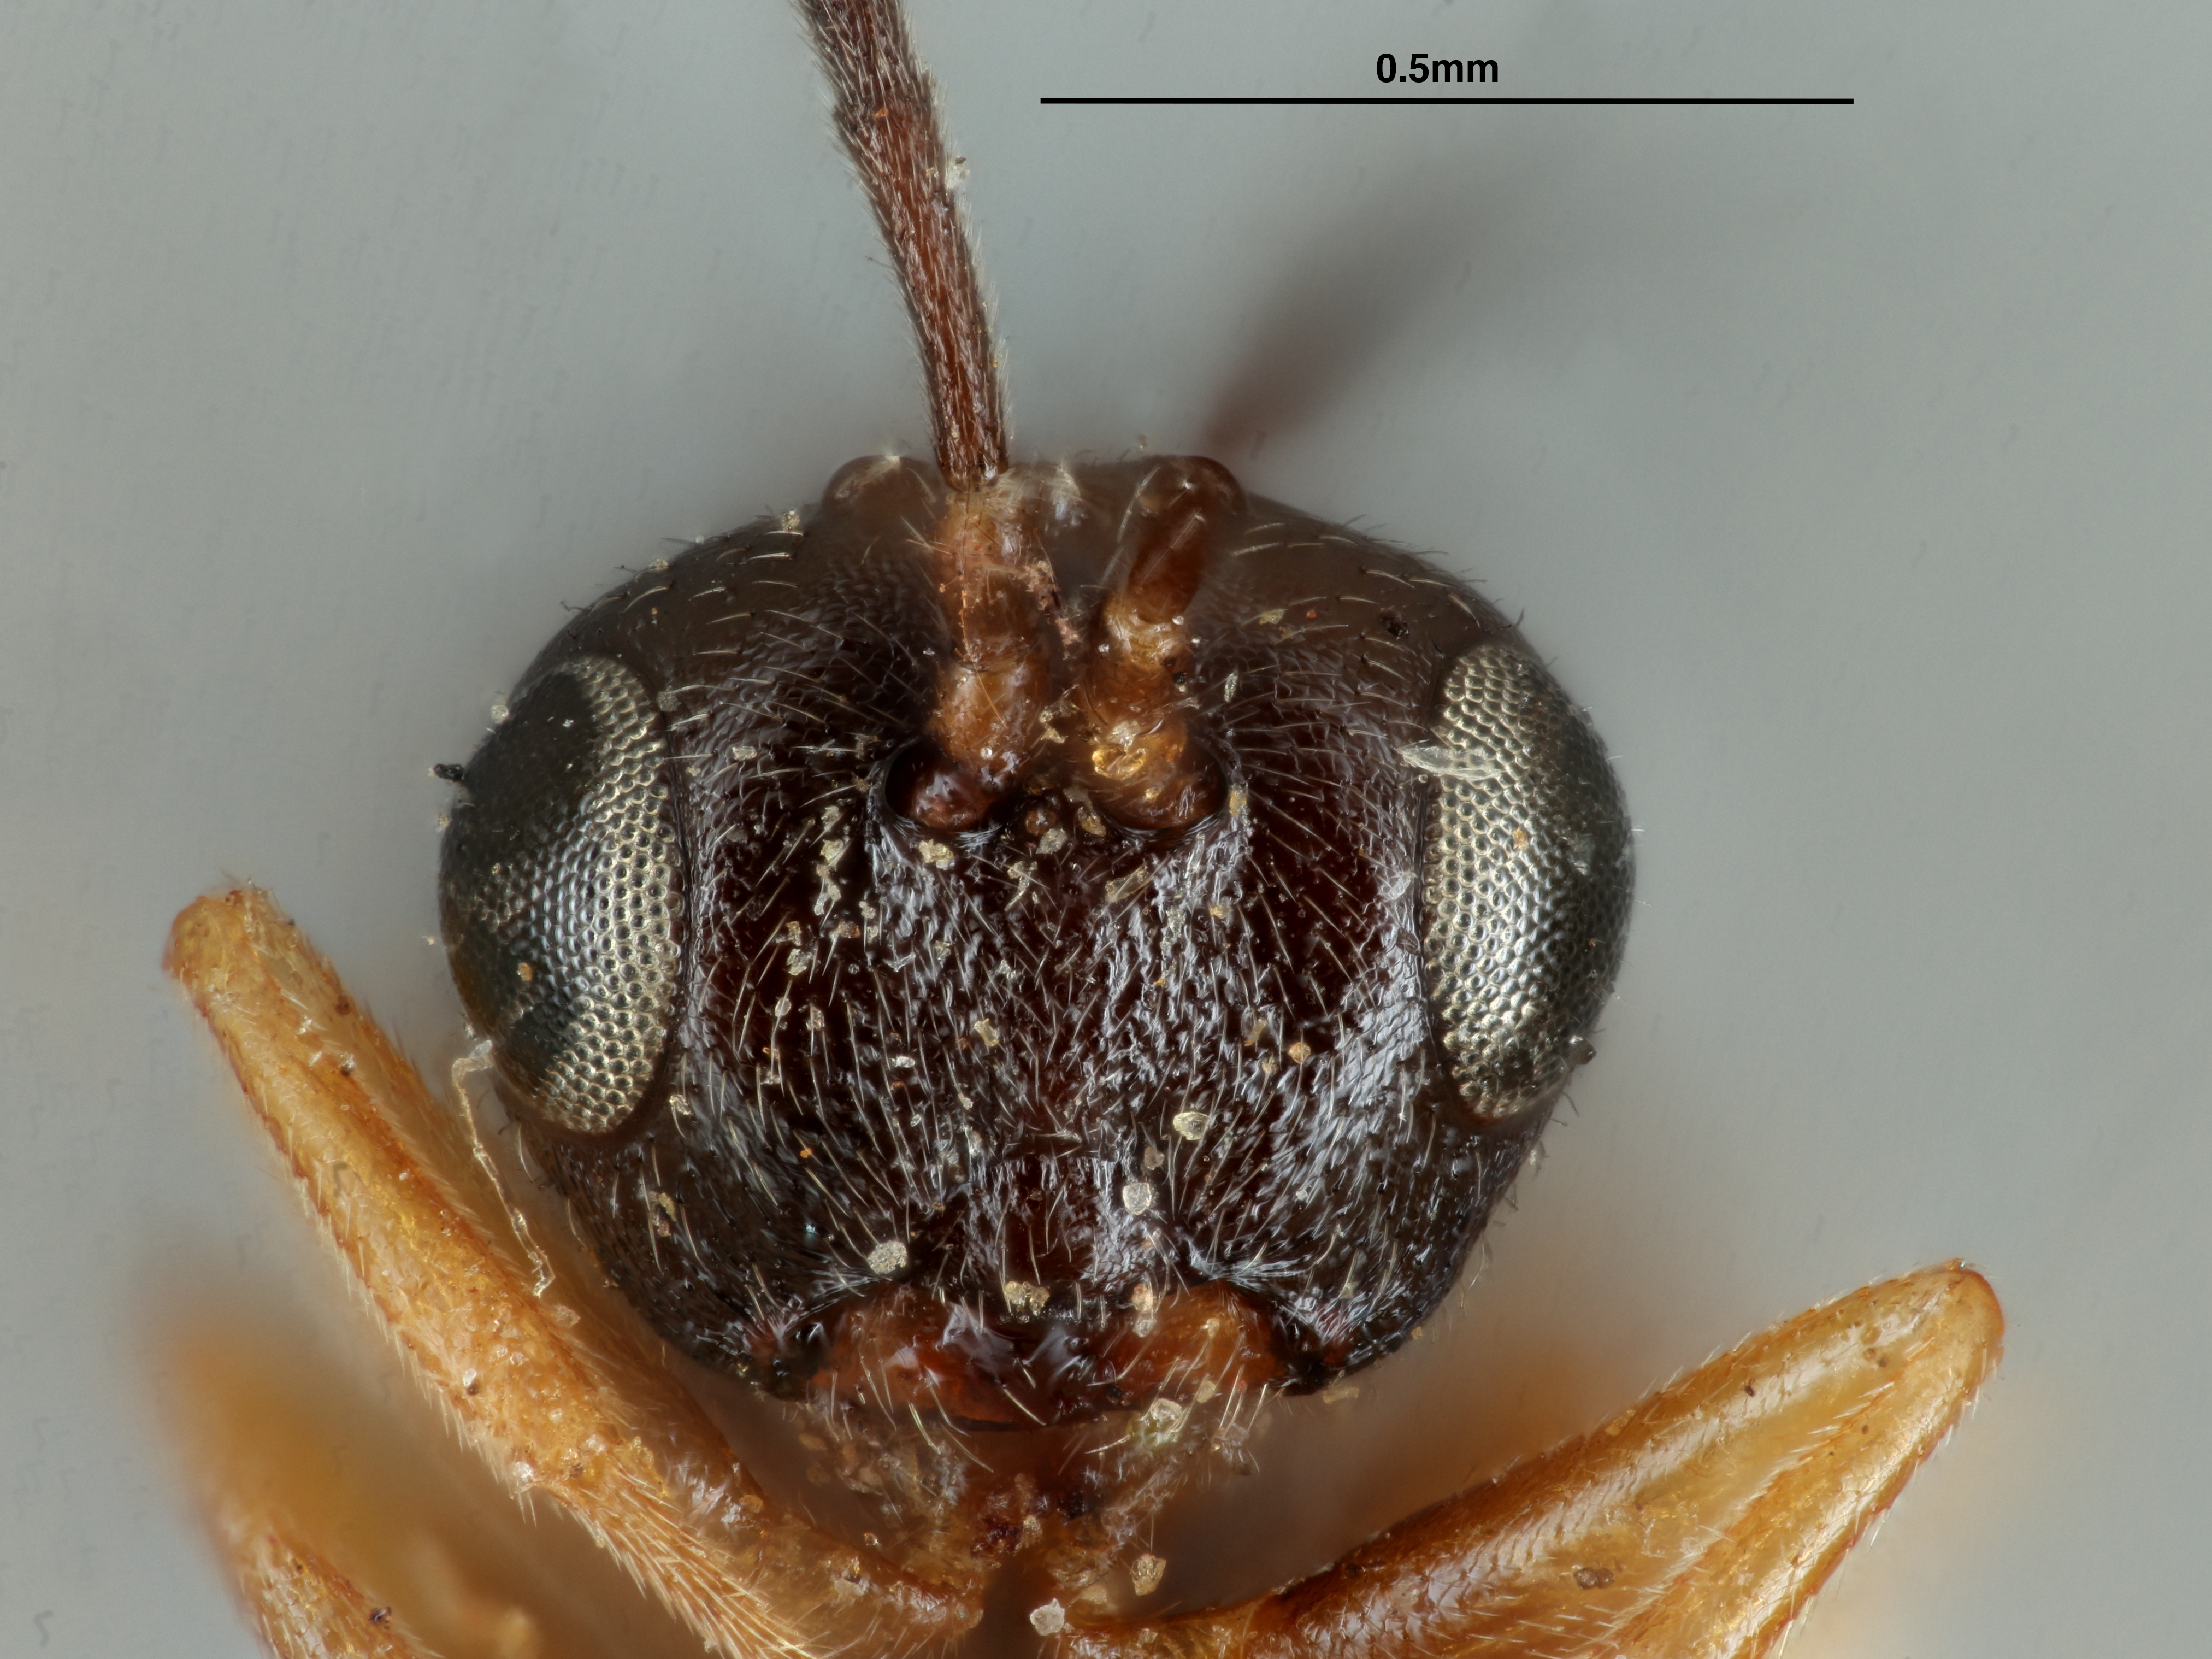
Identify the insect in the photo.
Rhodites fusiformans
